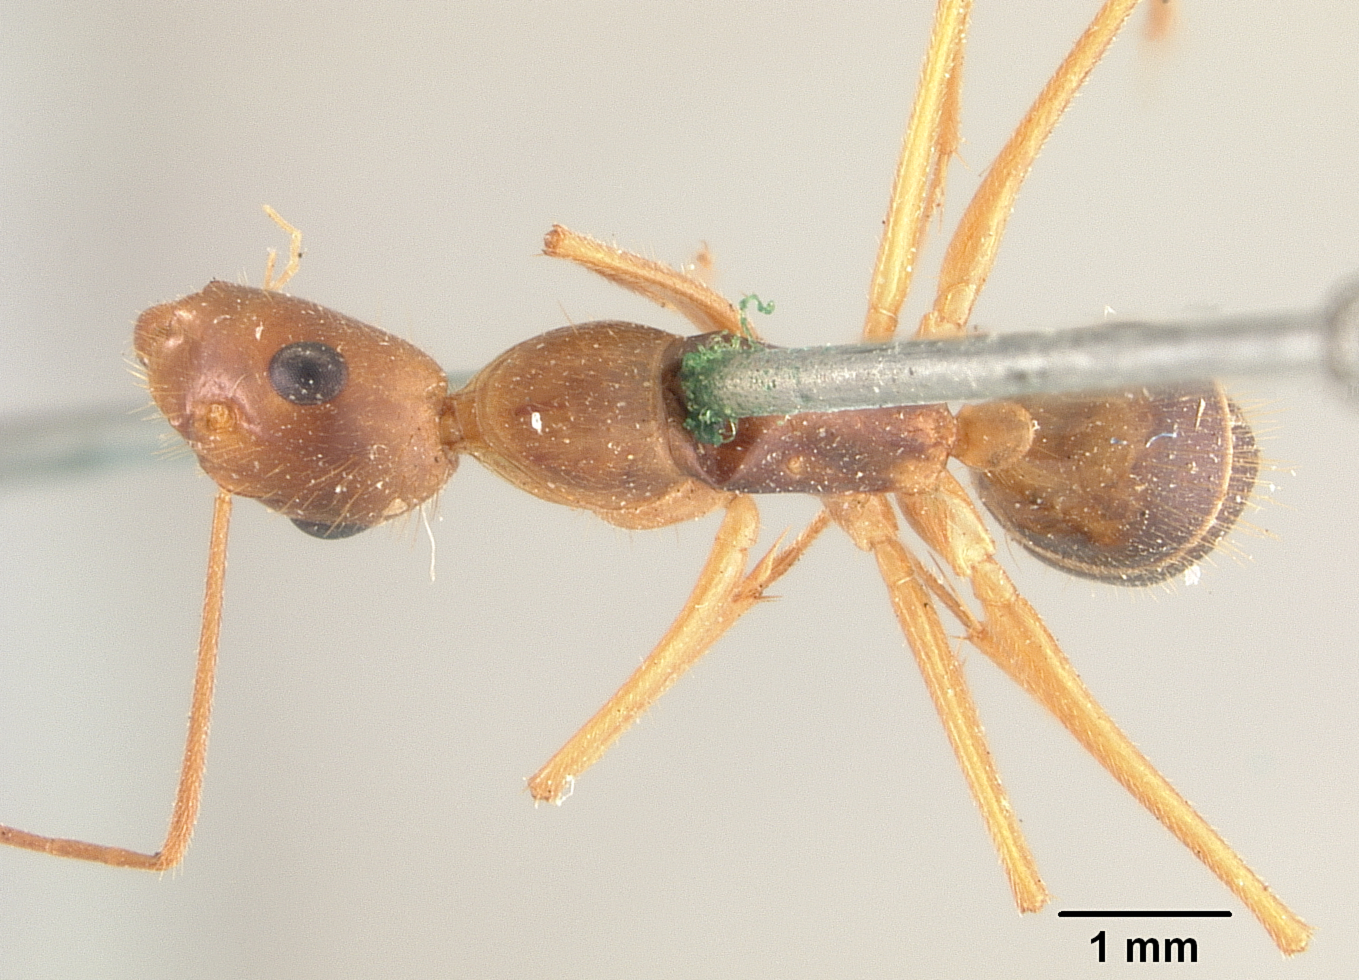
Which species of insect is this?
Camponotus maculatus
